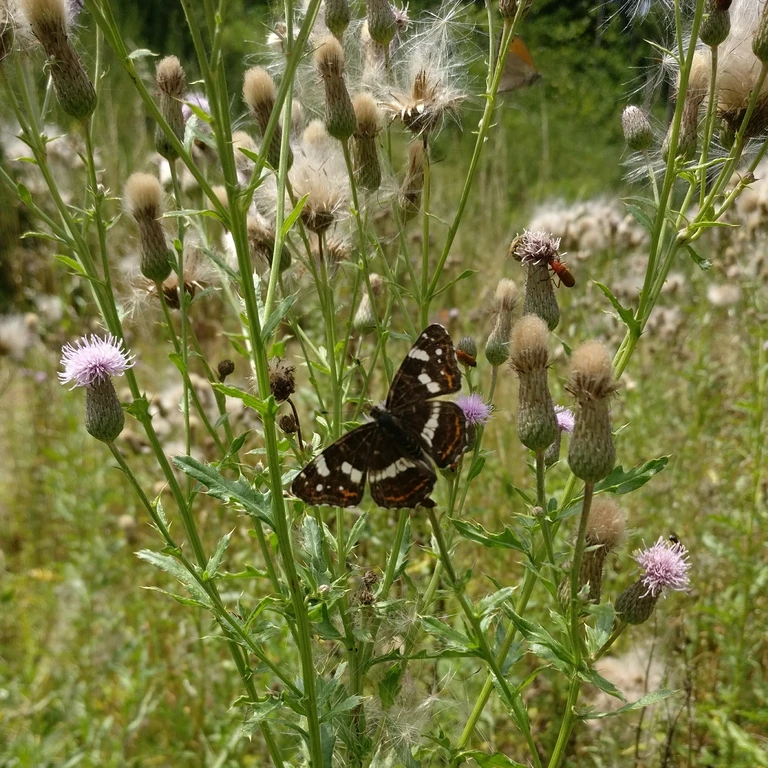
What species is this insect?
Araschnia levana
